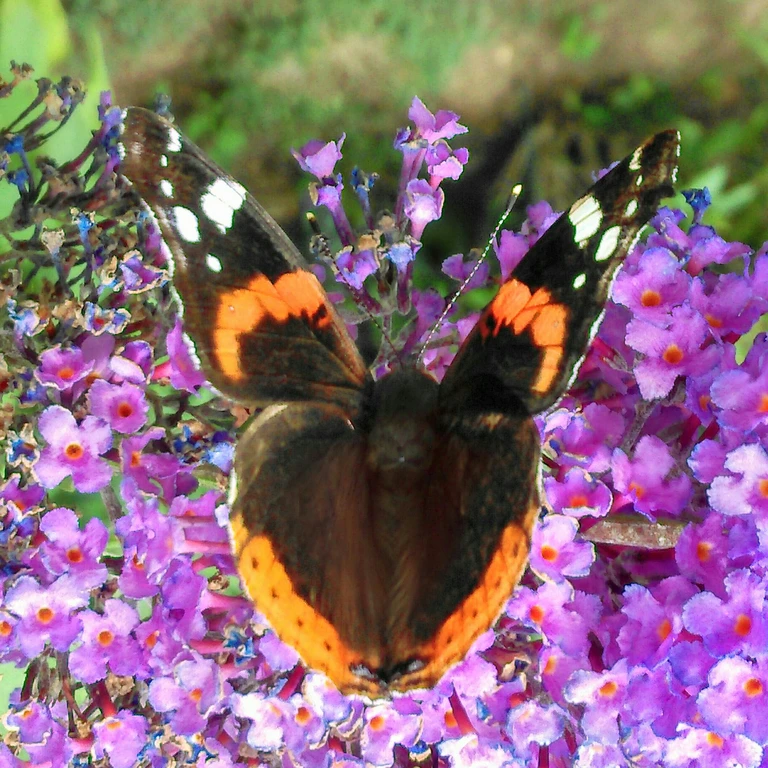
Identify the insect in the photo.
Vanessa atalanta
